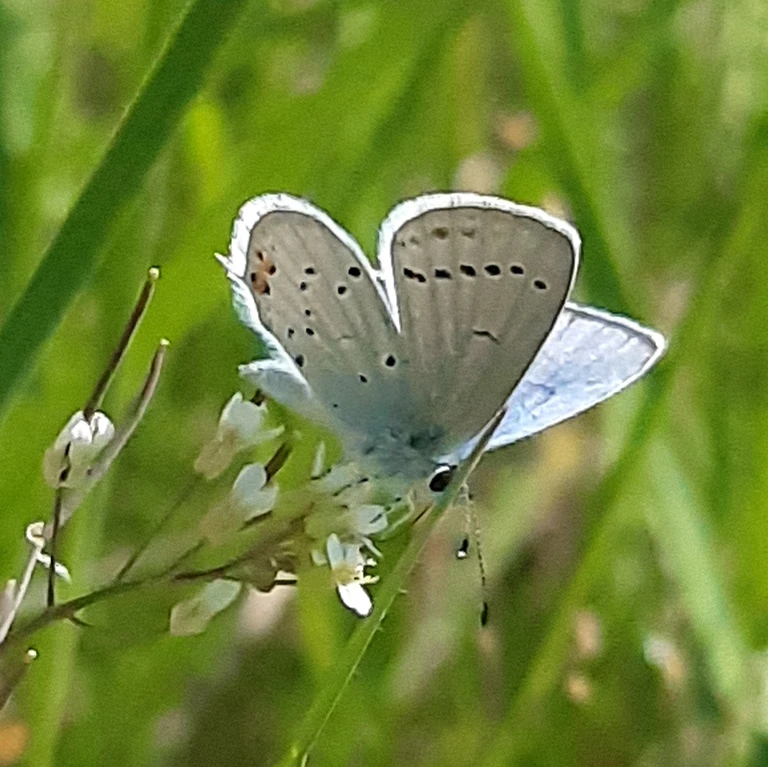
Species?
Cupido argiades (also Elkalyce argiades)
